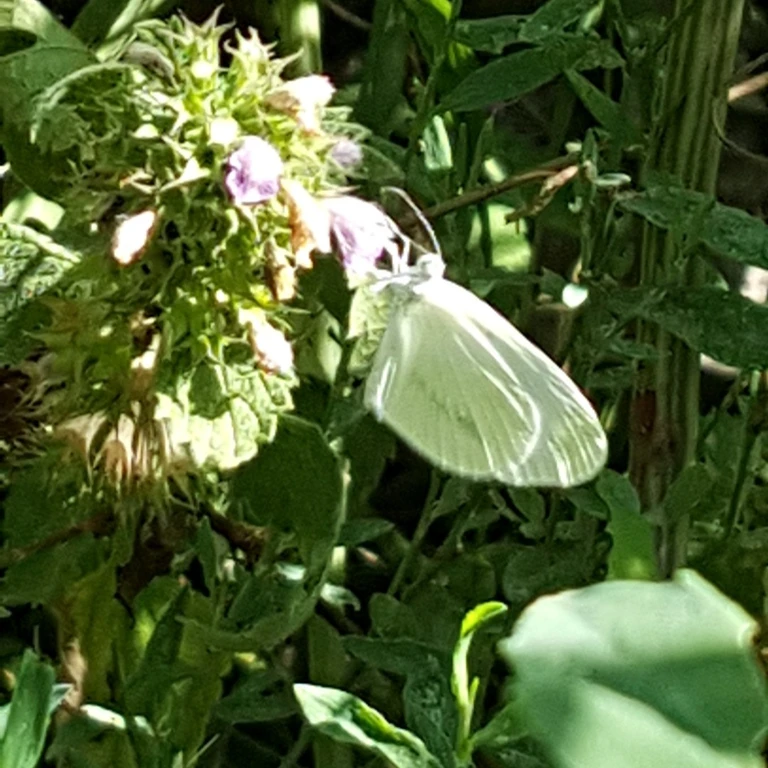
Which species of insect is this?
Leptidea sinapis/juvernica
